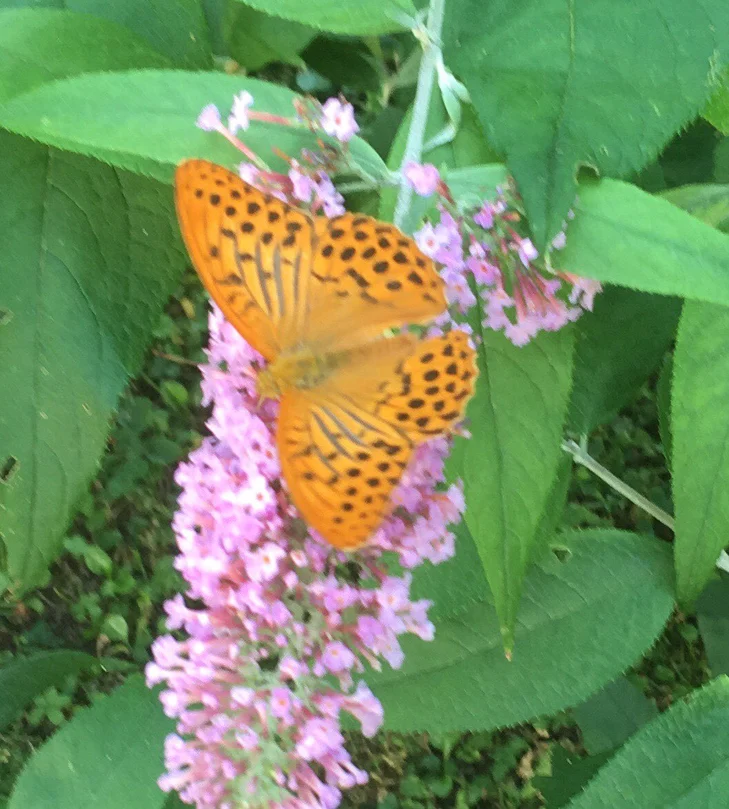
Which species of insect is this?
Argynnis paphia
